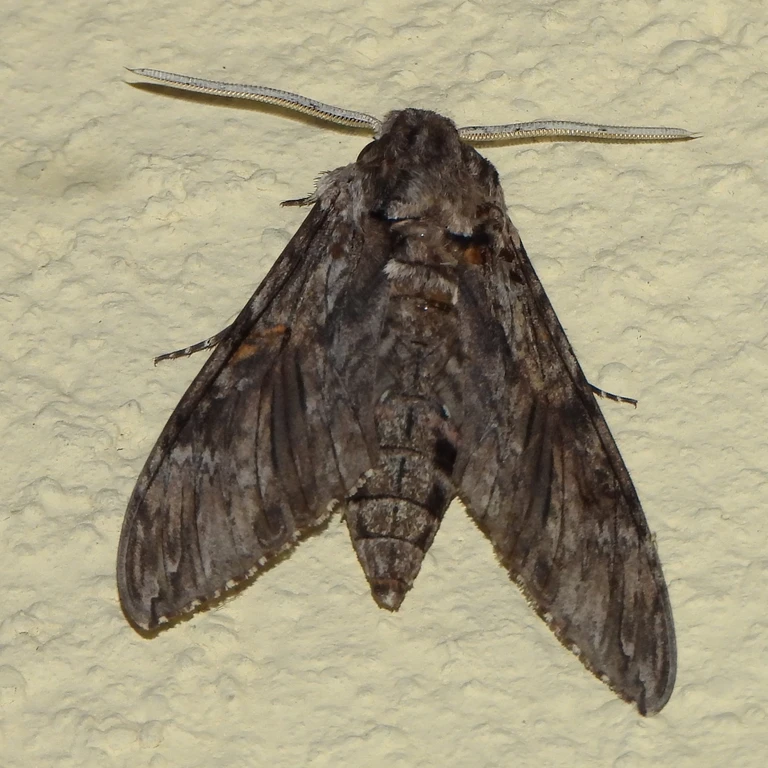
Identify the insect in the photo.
Agrius convolvuli
